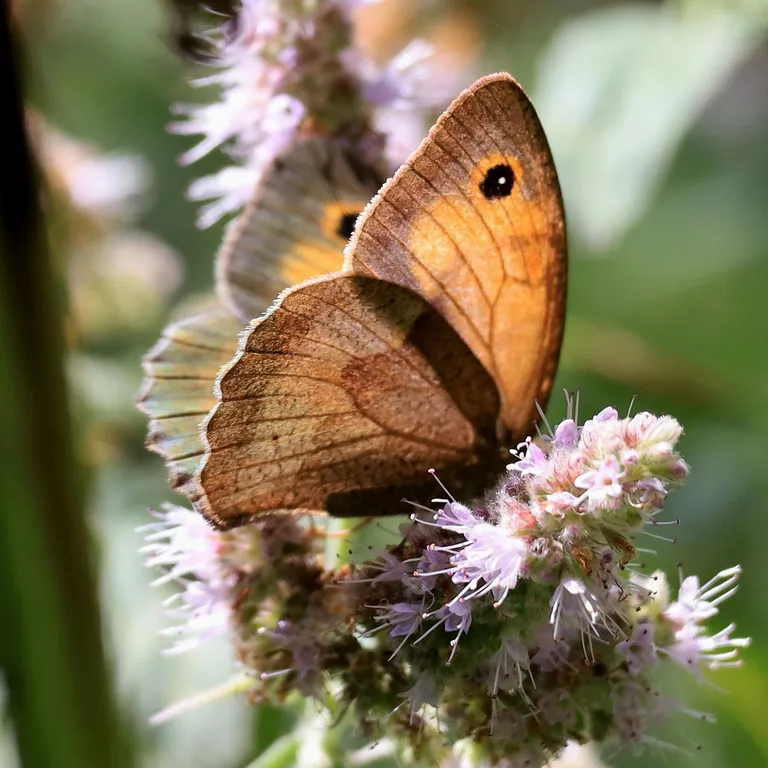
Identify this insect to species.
Maniola jurtina
